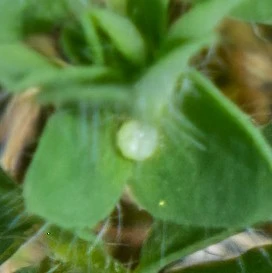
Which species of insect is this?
Erynnis tages
